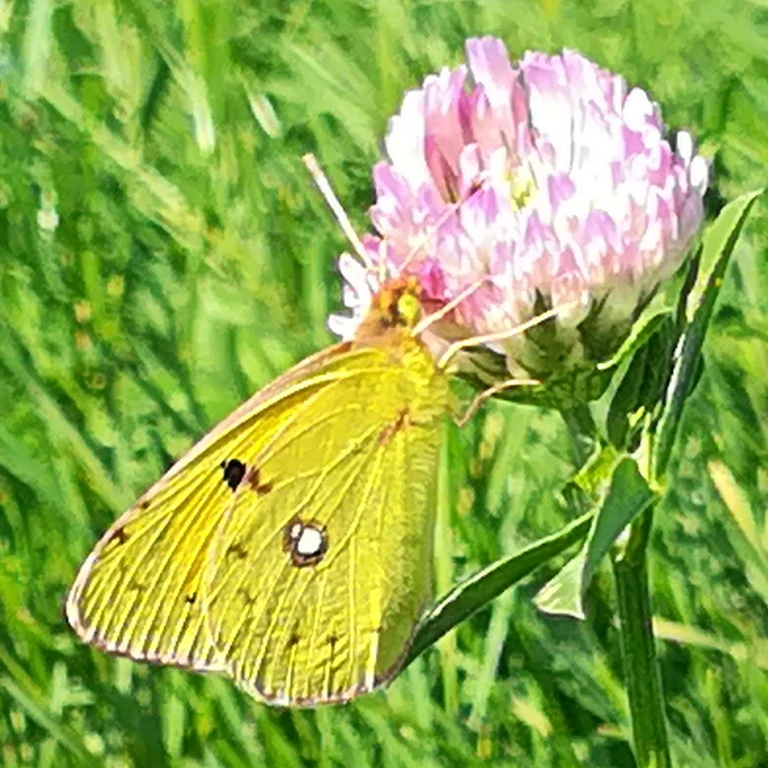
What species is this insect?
Colias croceus
